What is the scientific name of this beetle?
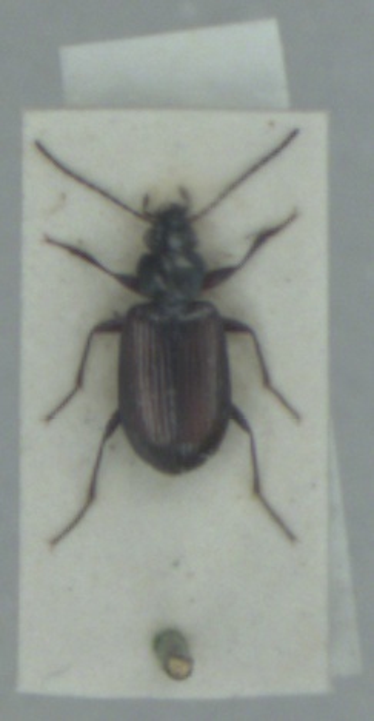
Bembidion prasinum
